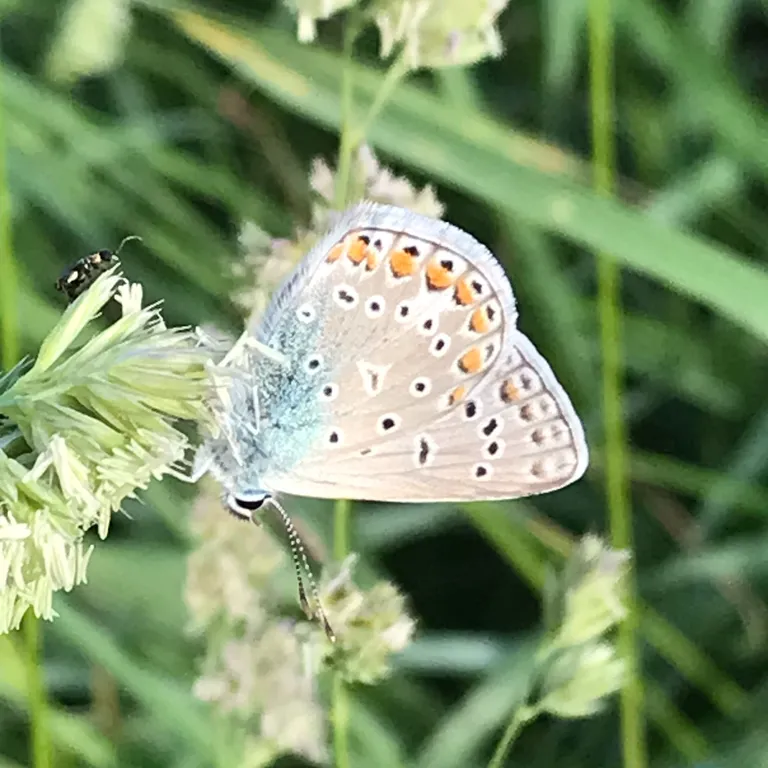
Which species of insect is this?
Polyommatus icarus
